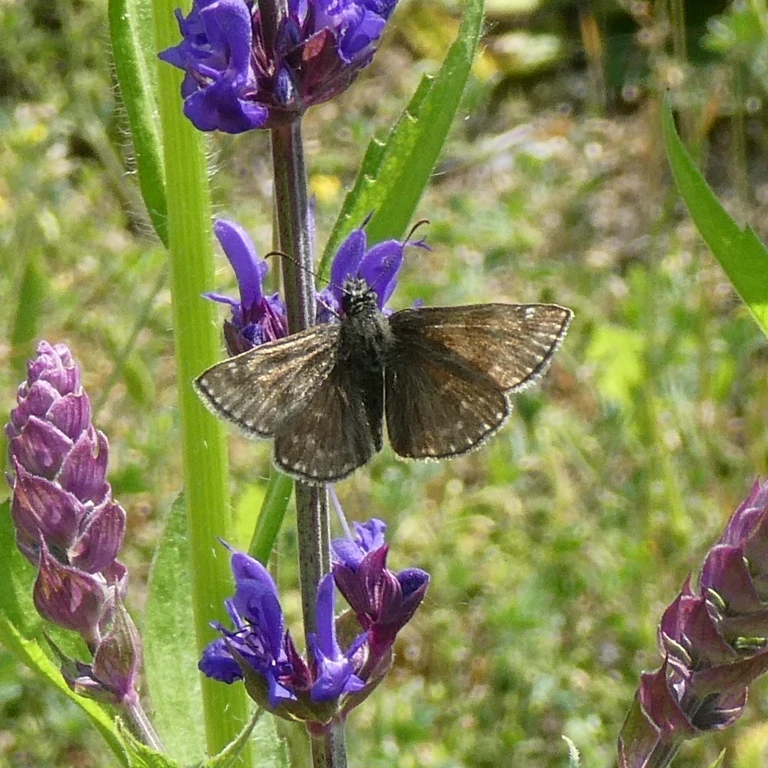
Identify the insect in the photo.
Erynnis tages
